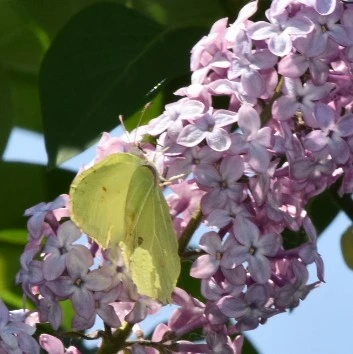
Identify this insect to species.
Gonepteryx rhamni
